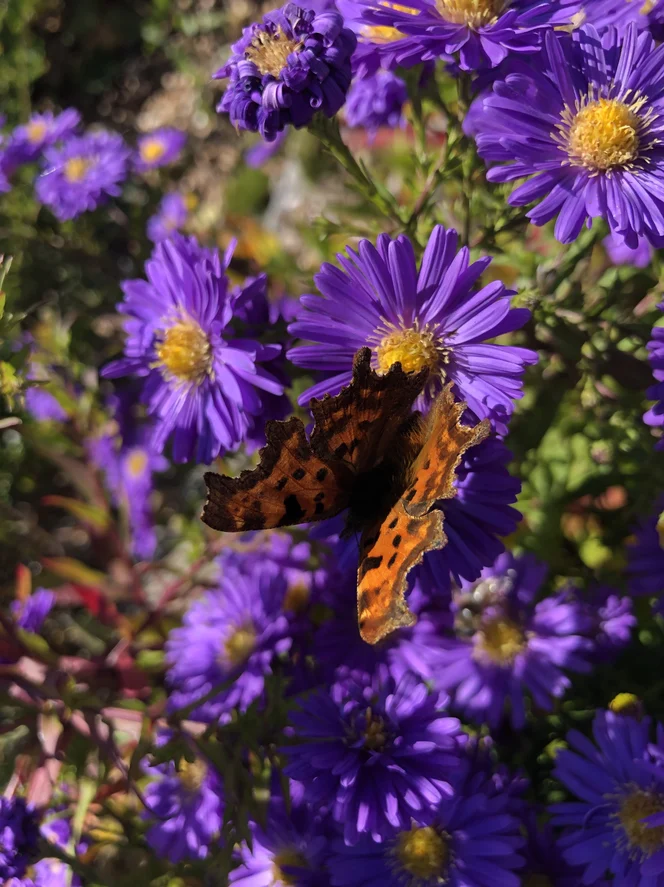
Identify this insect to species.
Polygonia c-album
